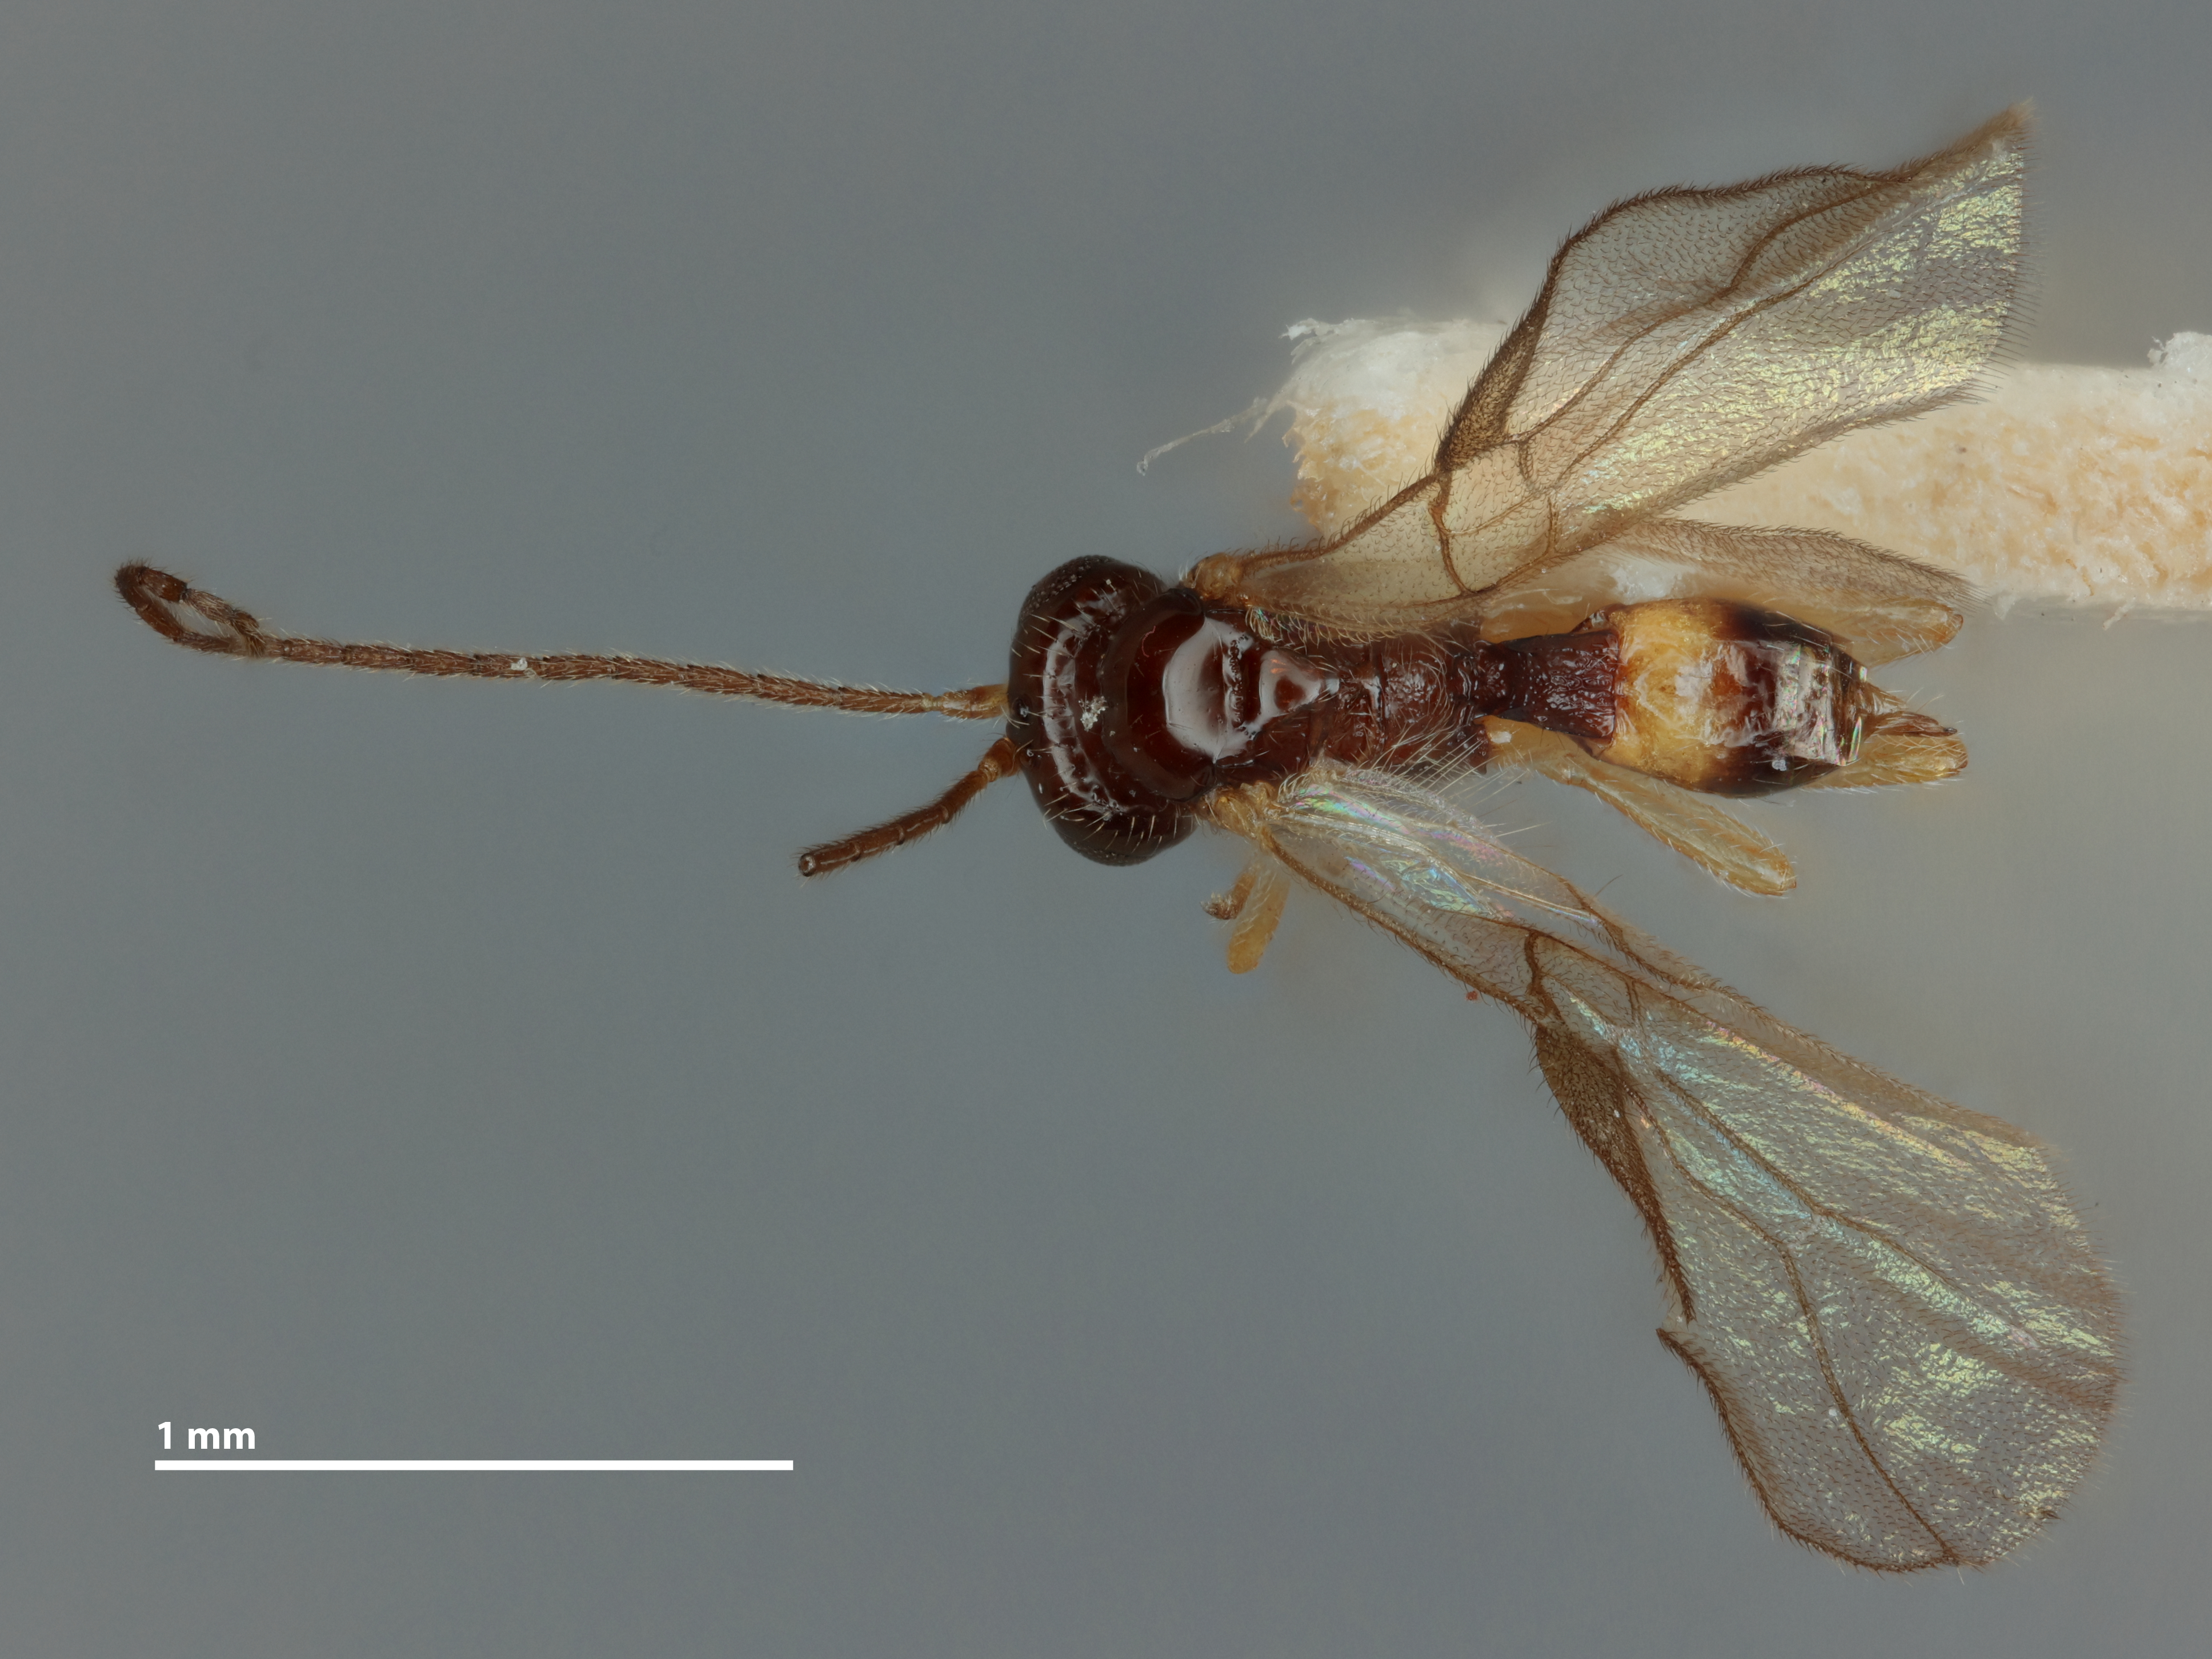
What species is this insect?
Opius eupatorii
